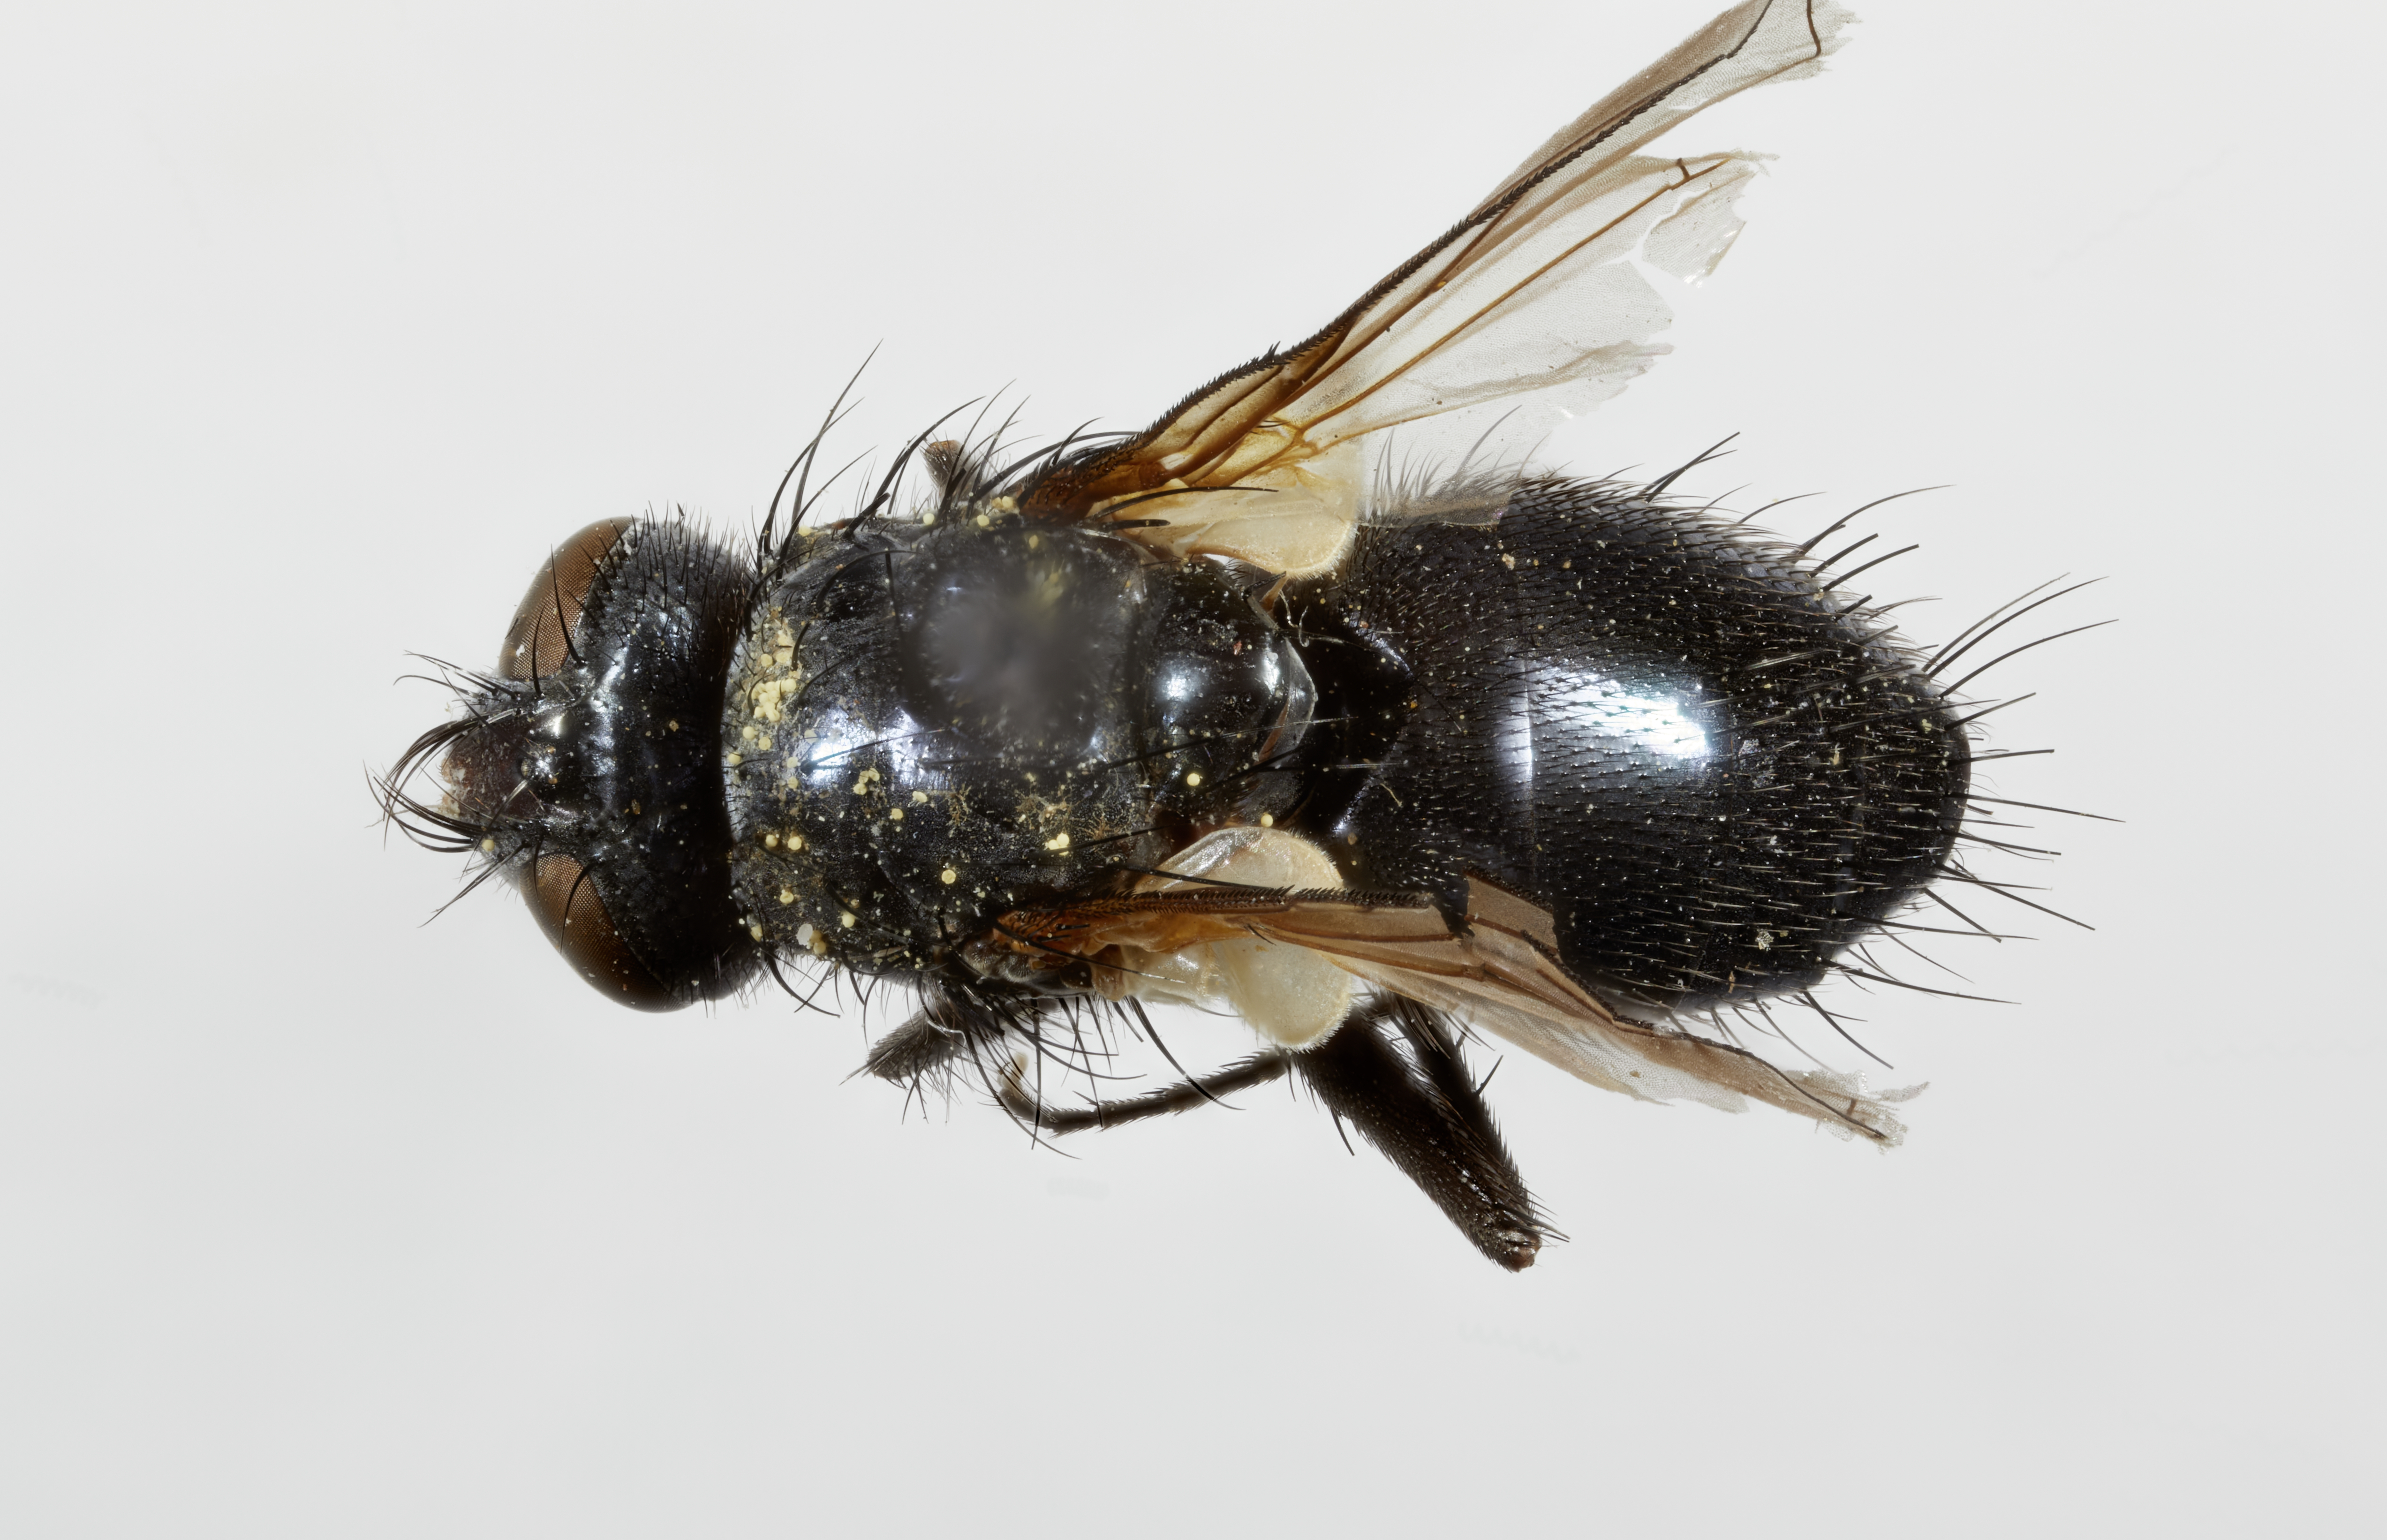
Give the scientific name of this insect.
Megaeuloewia morinioides
